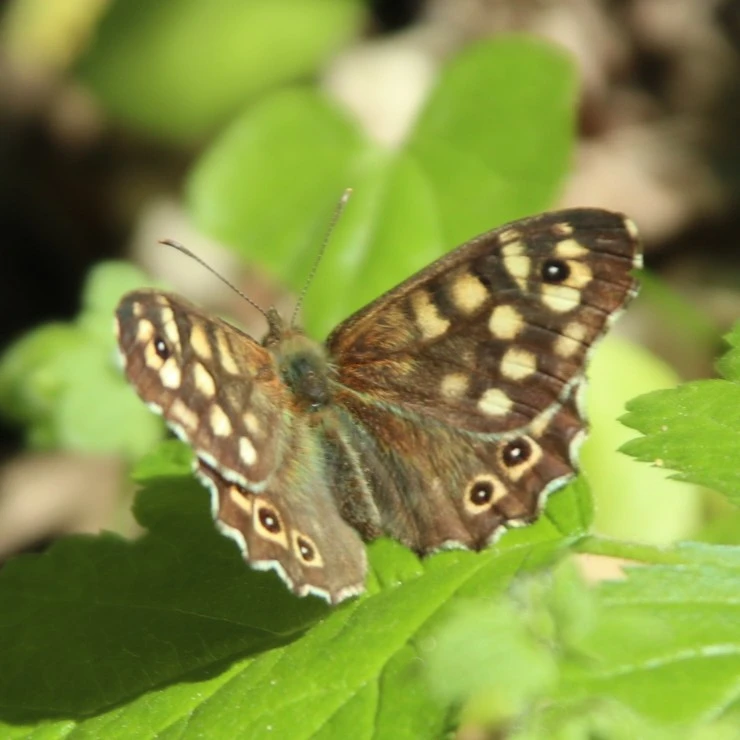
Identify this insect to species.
Pararge aegeria
